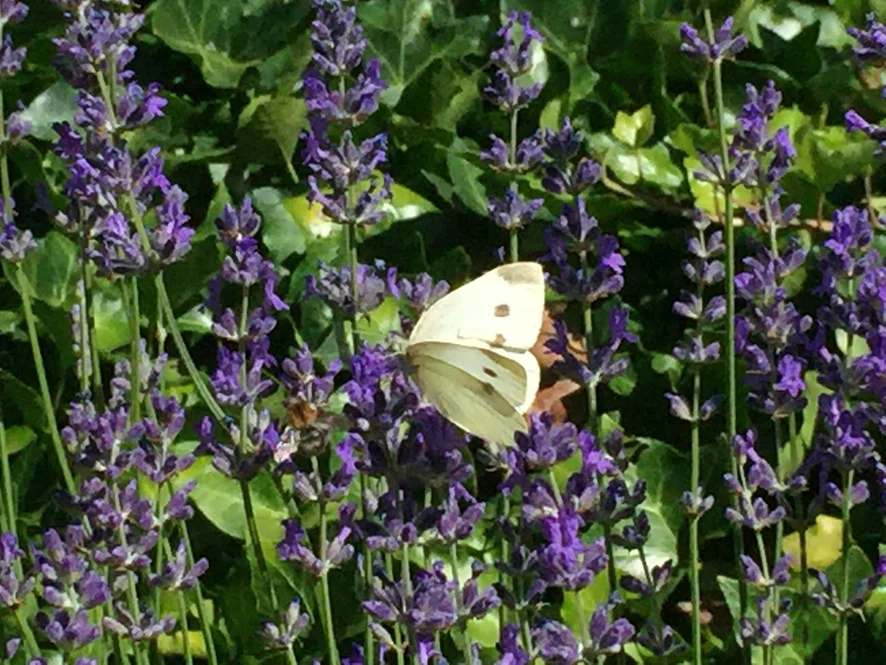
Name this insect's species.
Pieris rapae
